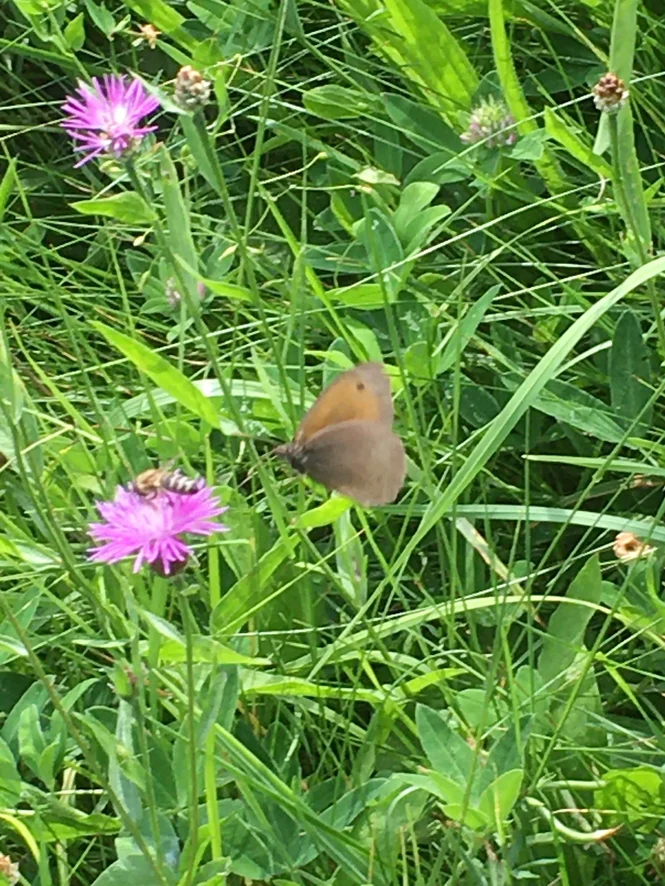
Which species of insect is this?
Maniola jurtina
